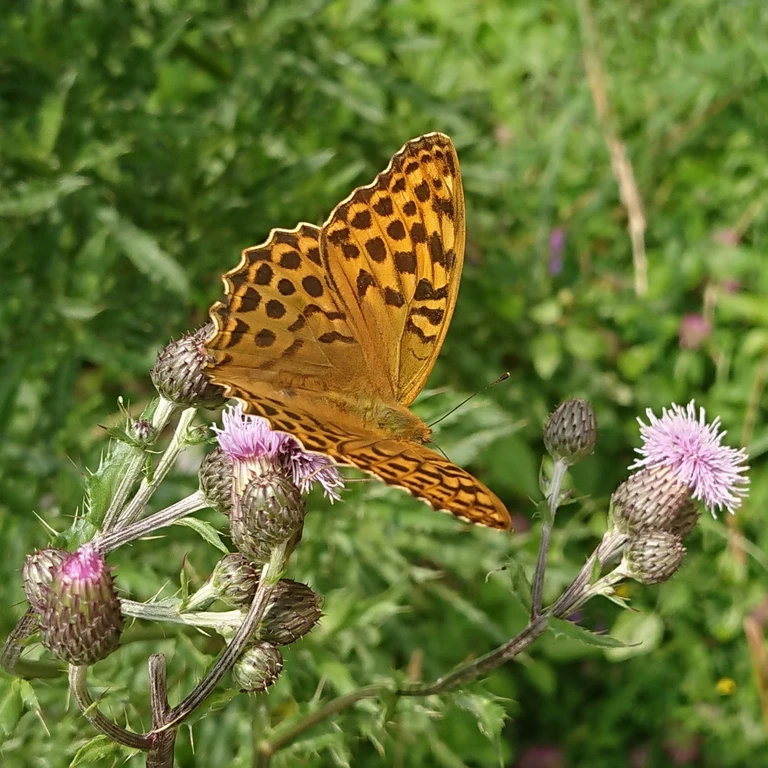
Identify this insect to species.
Argynnis paphia
